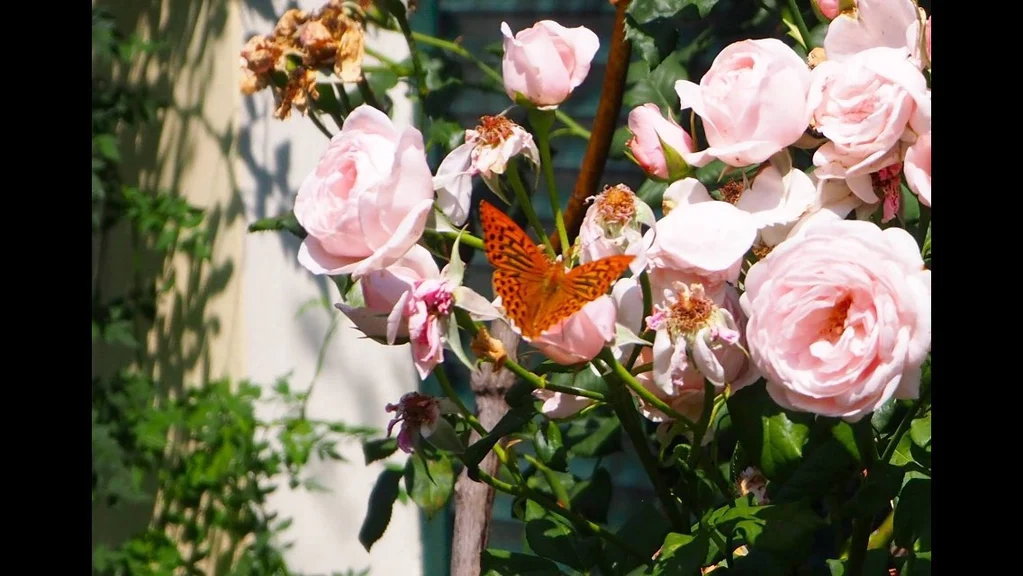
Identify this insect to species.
Argynnis paphia
